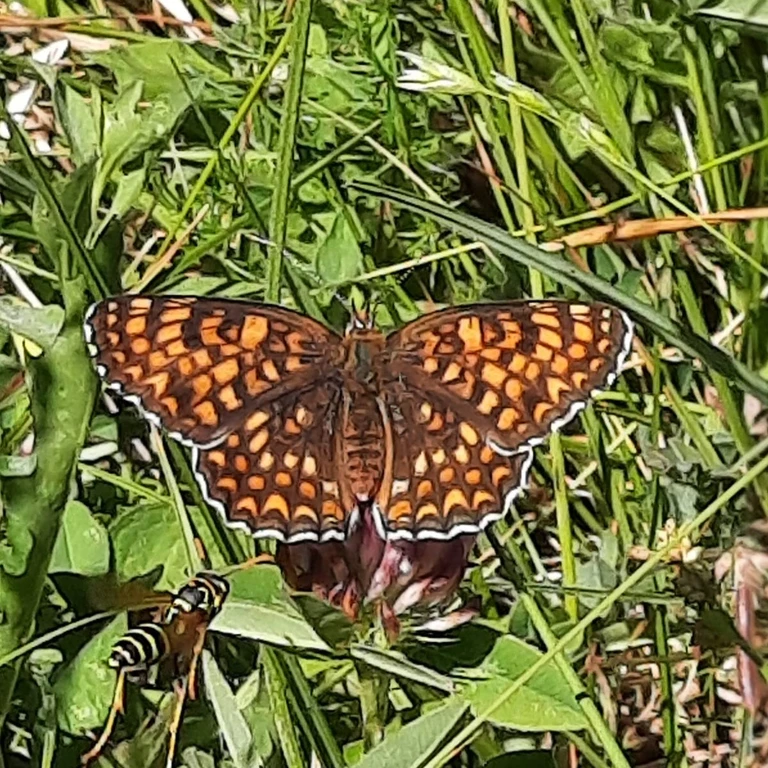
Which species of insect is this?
Melitaea phoebe
